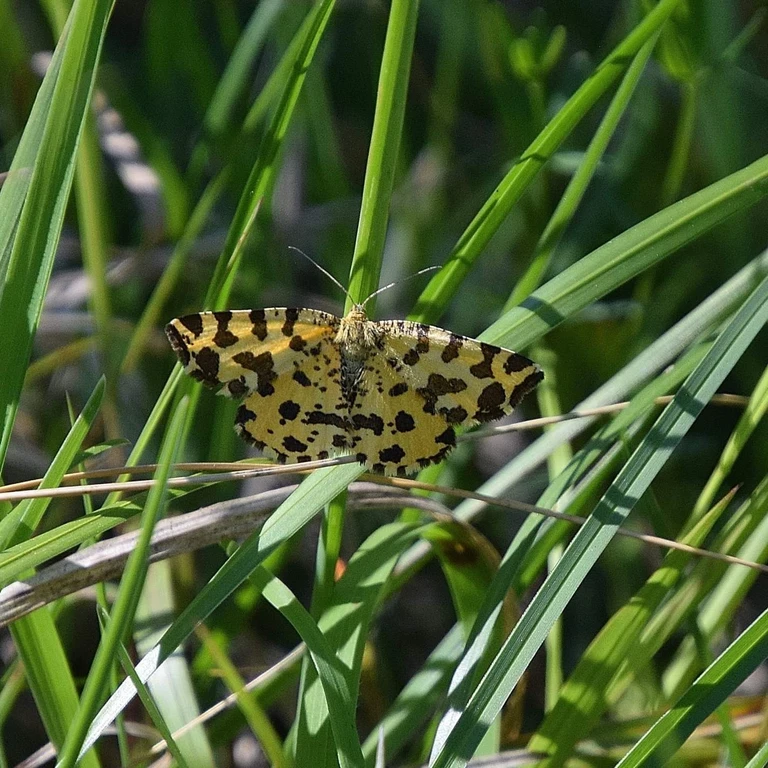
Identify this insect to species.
Pseudopanthera macularia
